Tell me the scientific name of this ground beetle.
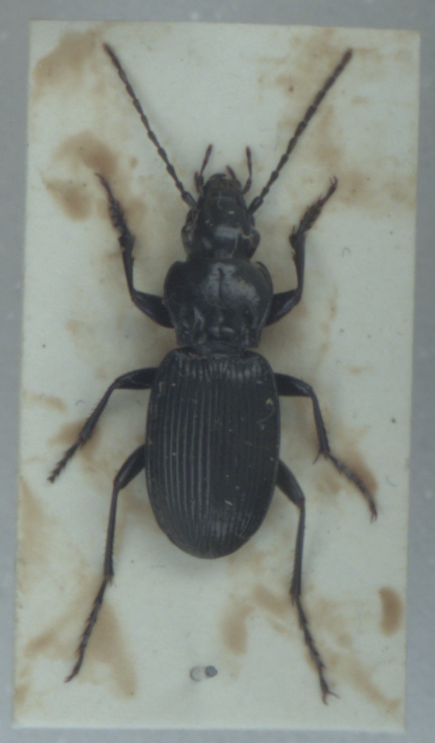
Pterostichus cristatus
